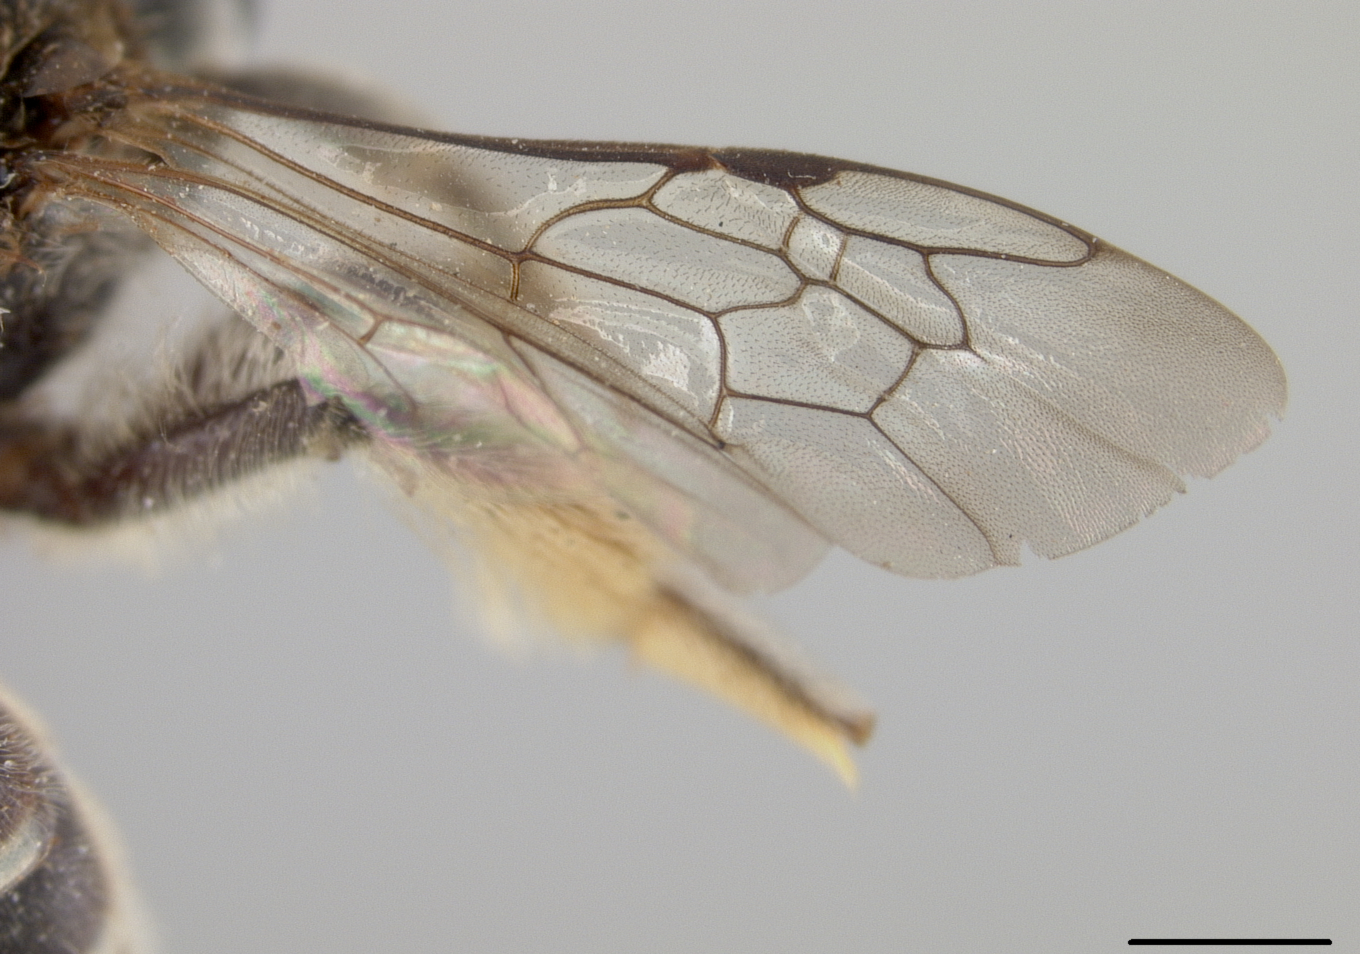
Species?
Nomia perconcinna
